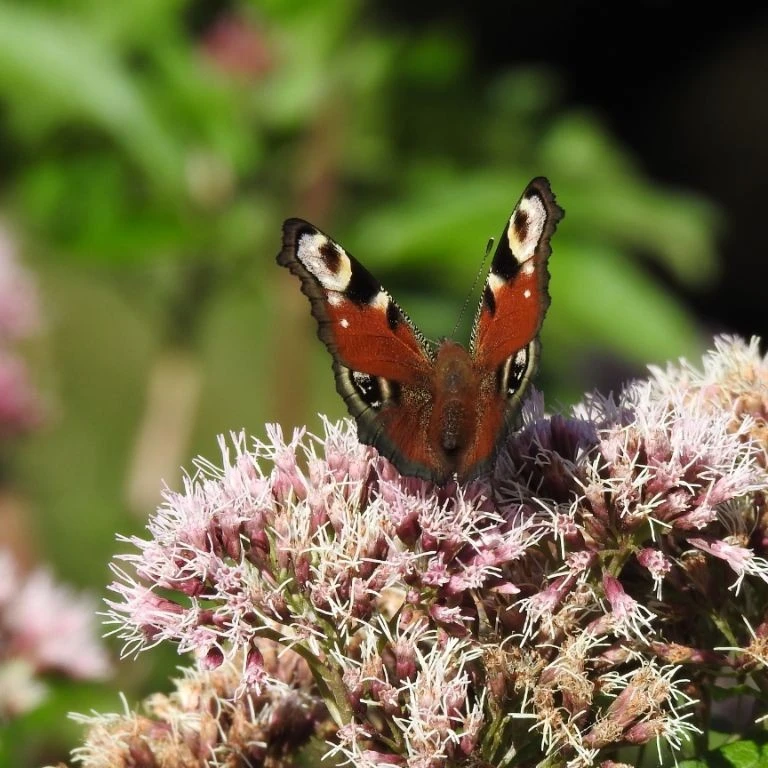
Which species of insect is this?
Aglais io
